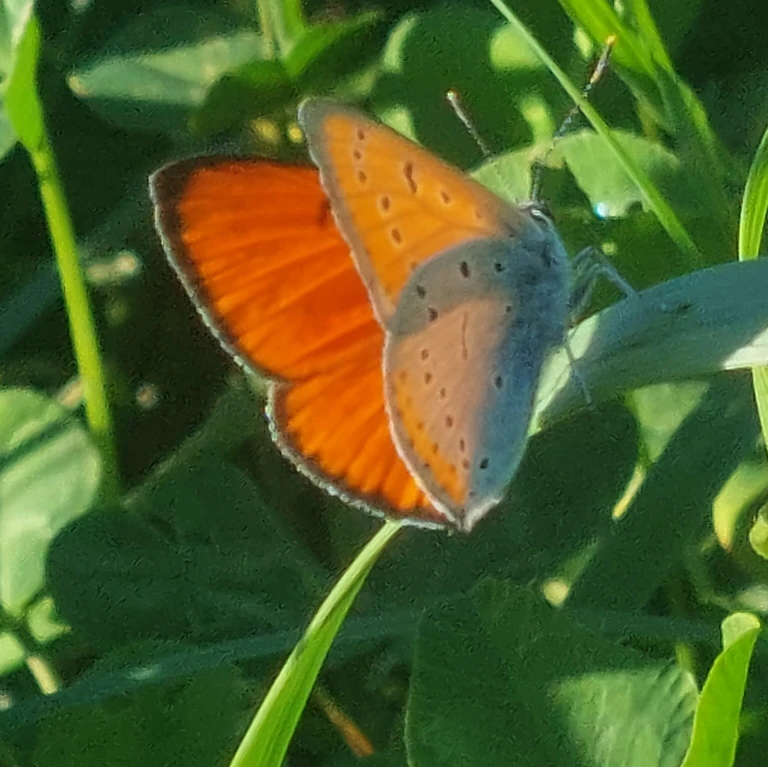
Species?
Lycaena dispar
